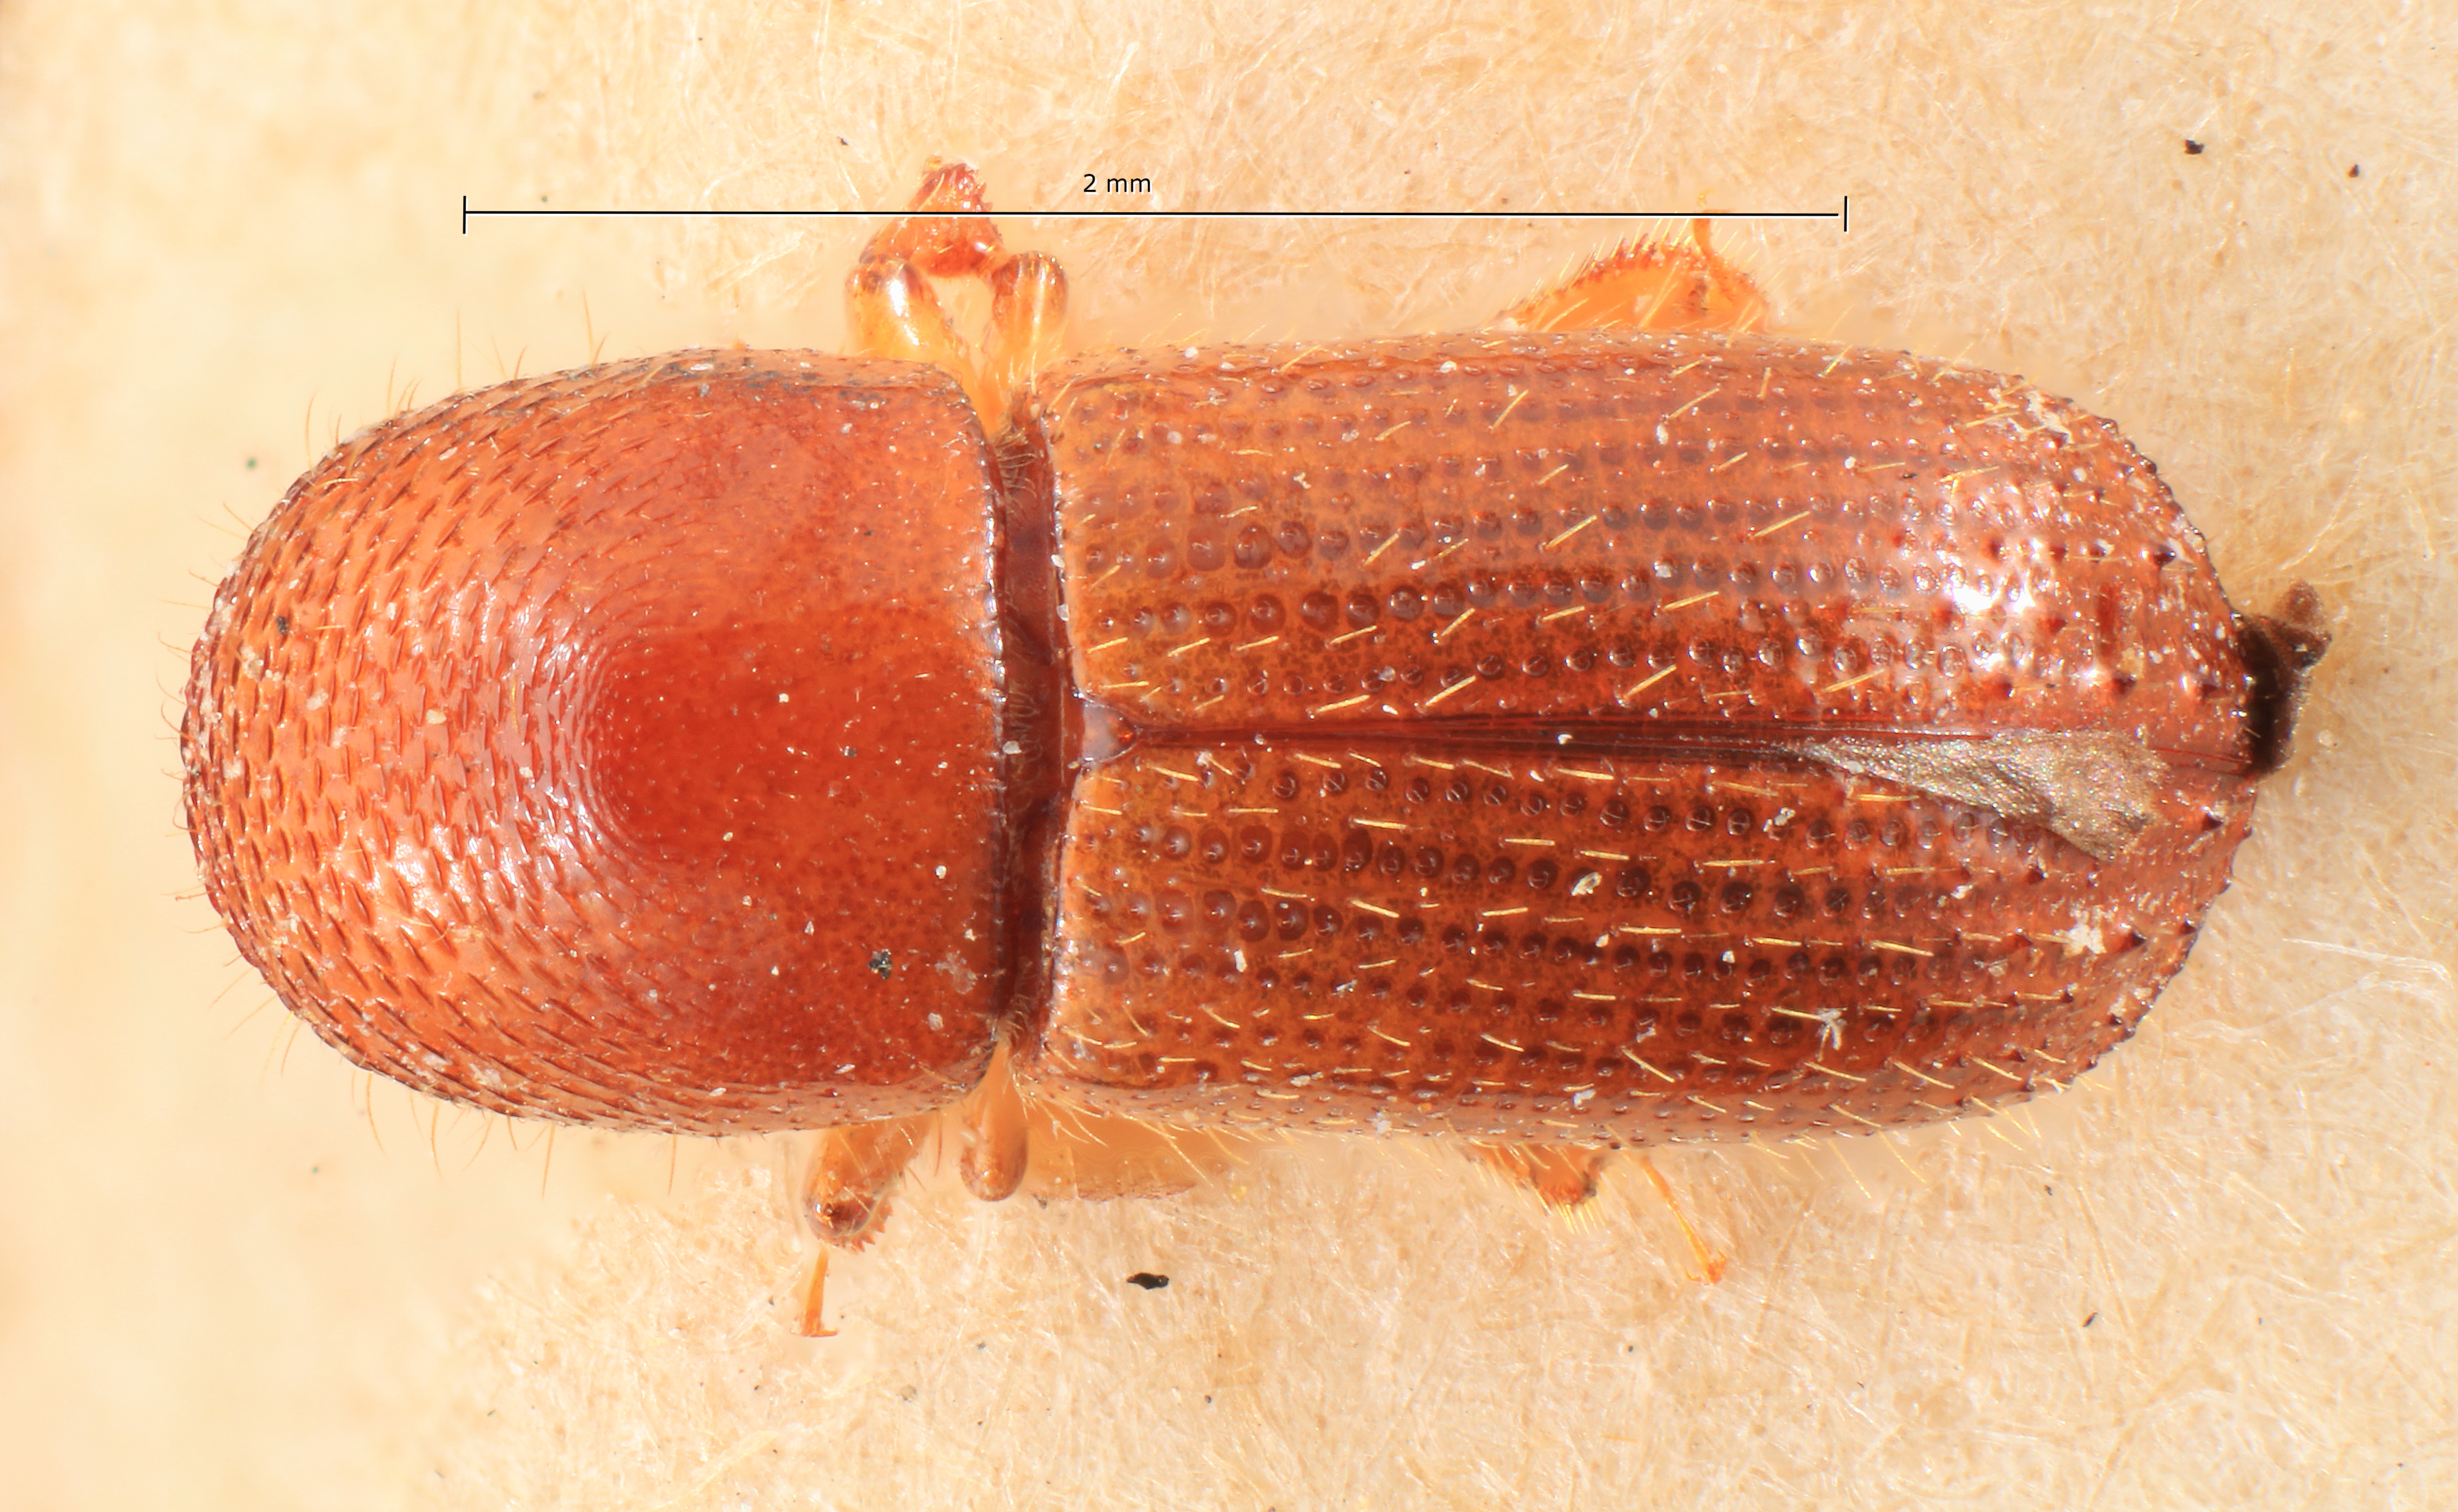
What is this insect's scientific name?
Xyleborus alluaudi
